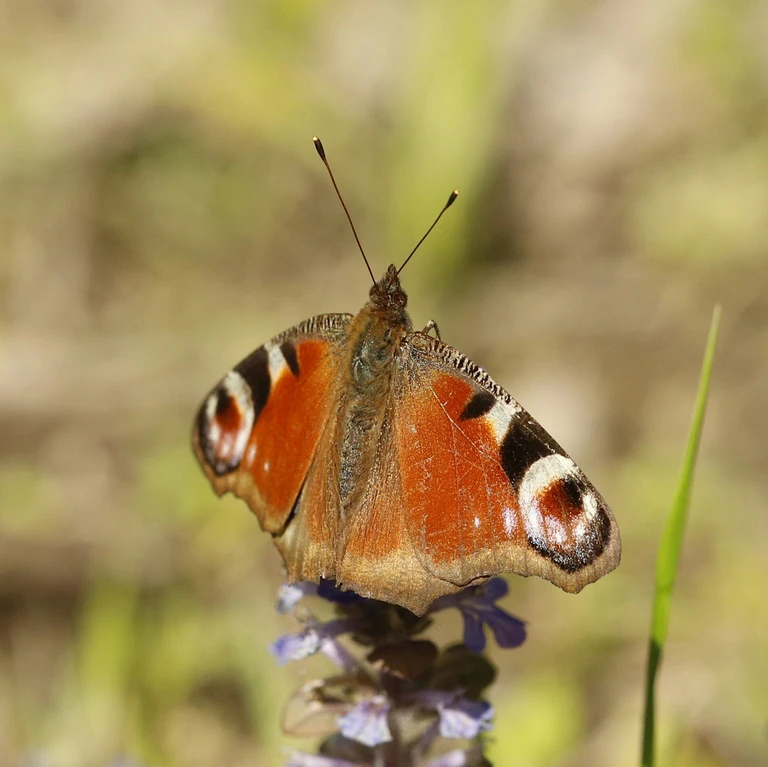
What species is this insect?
Aglais io
